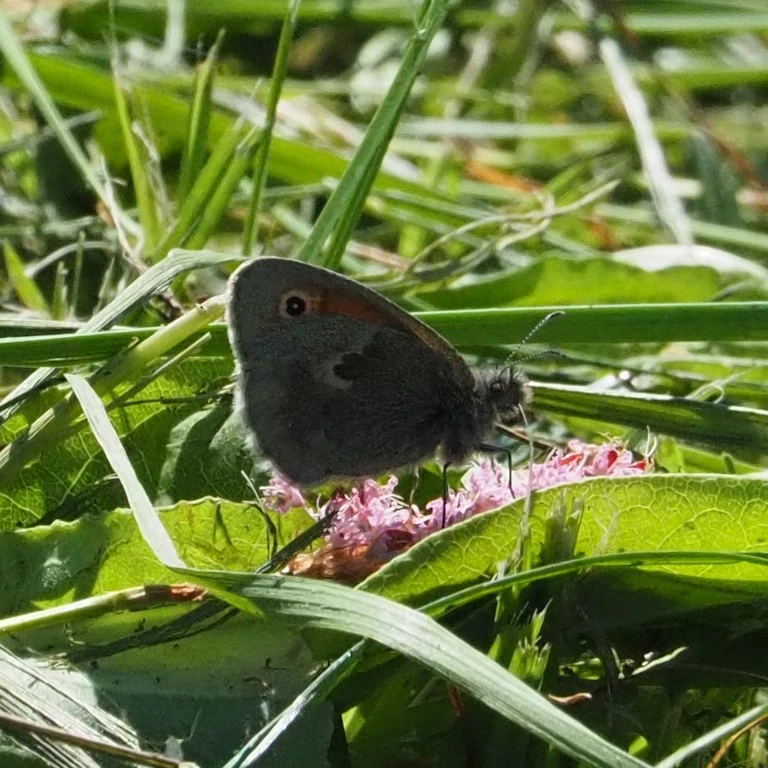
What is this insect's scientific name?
Coenonympha pamphilus
